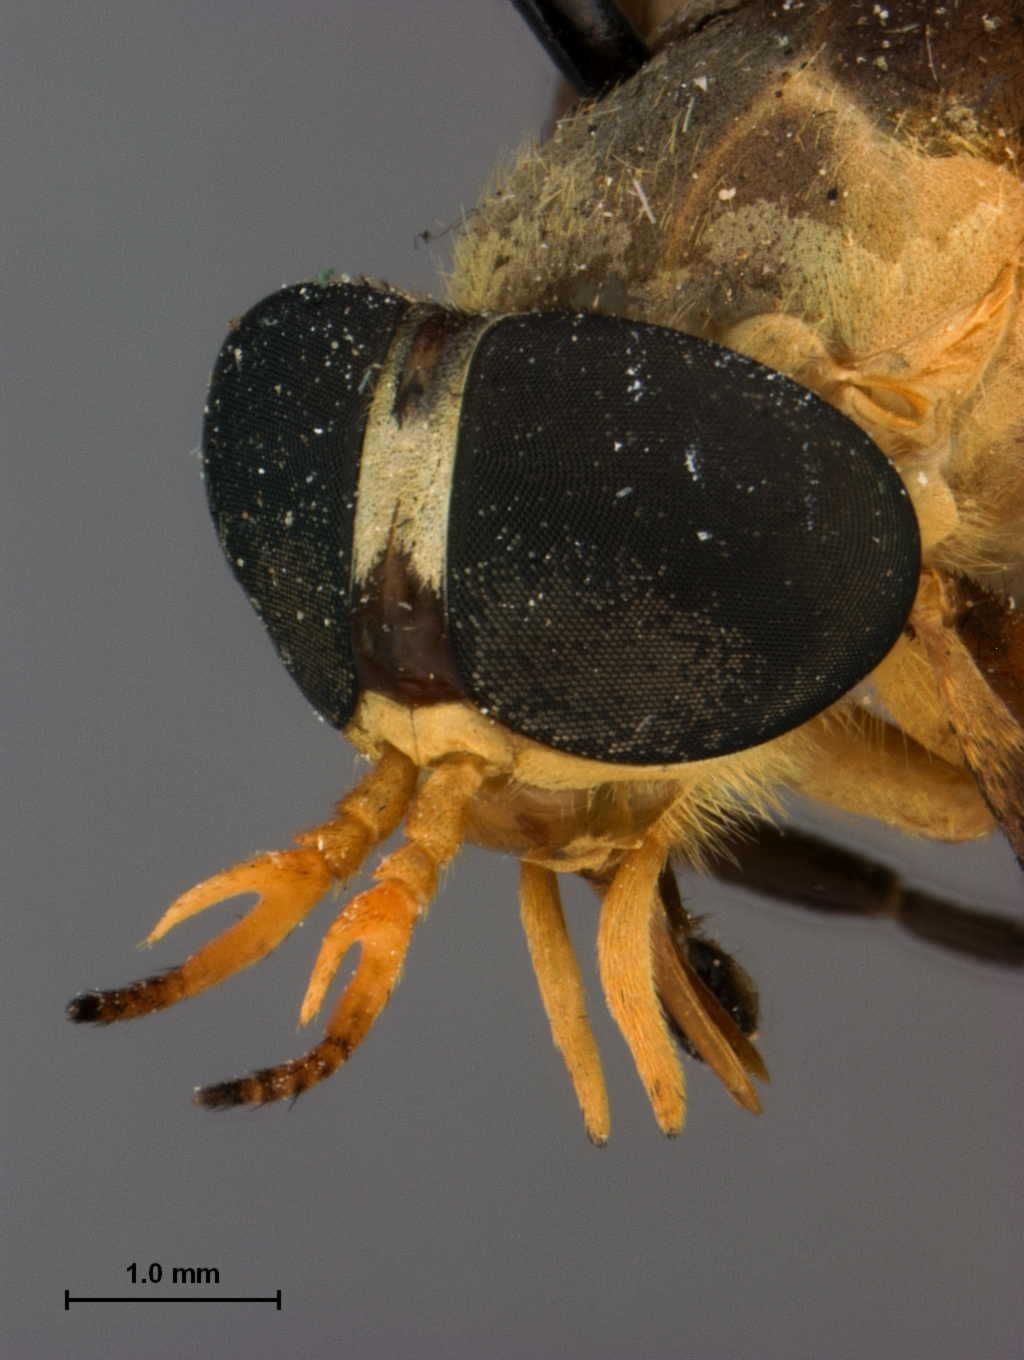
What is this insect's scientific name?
Dichelacera caloptera
